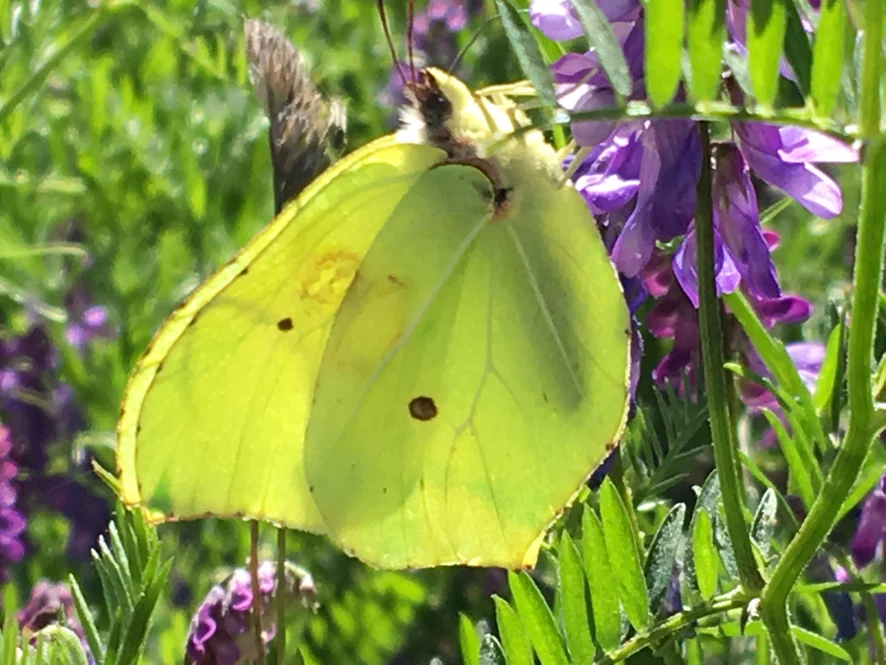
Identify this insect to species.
Gonepteryx rhamni
